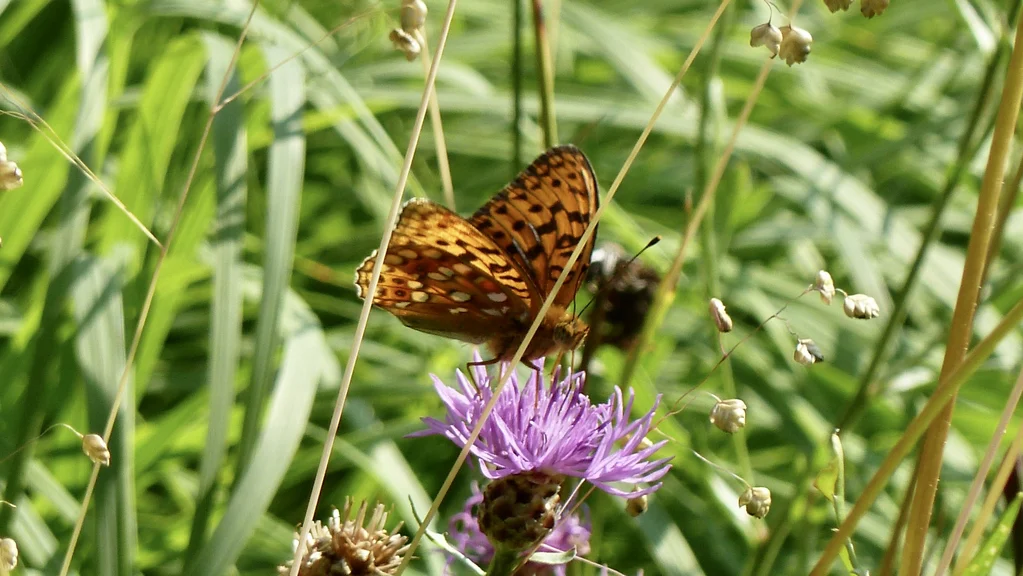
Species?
Fabriciana adippe
